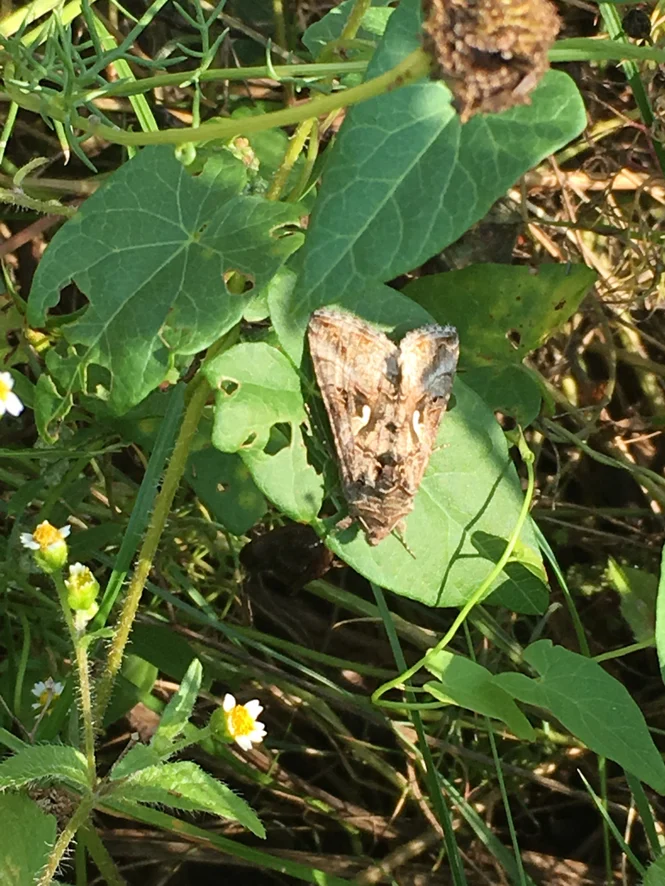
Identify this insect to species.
Autographa gamma
